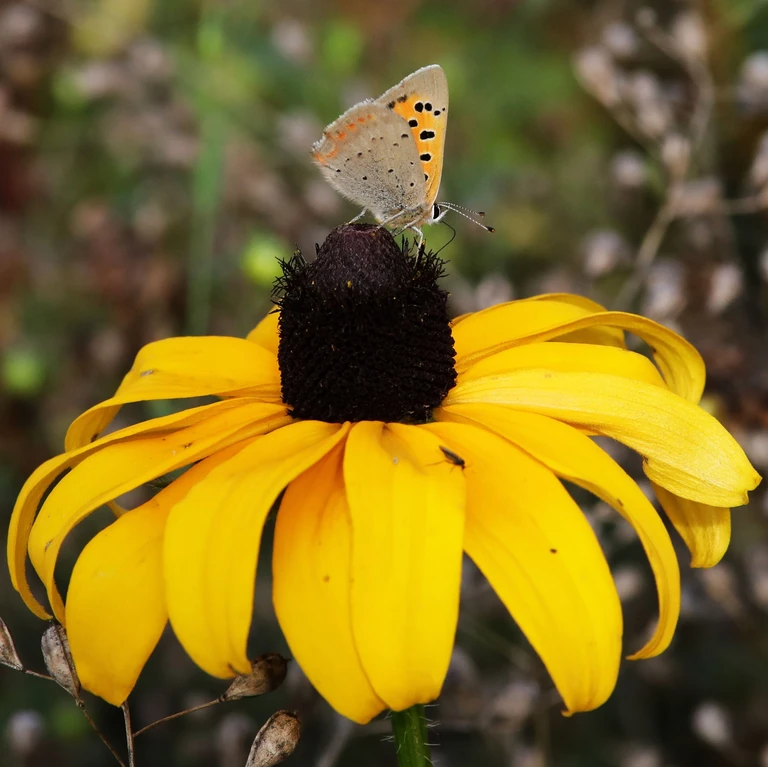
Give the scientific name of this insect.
Lycaena phlaeas
